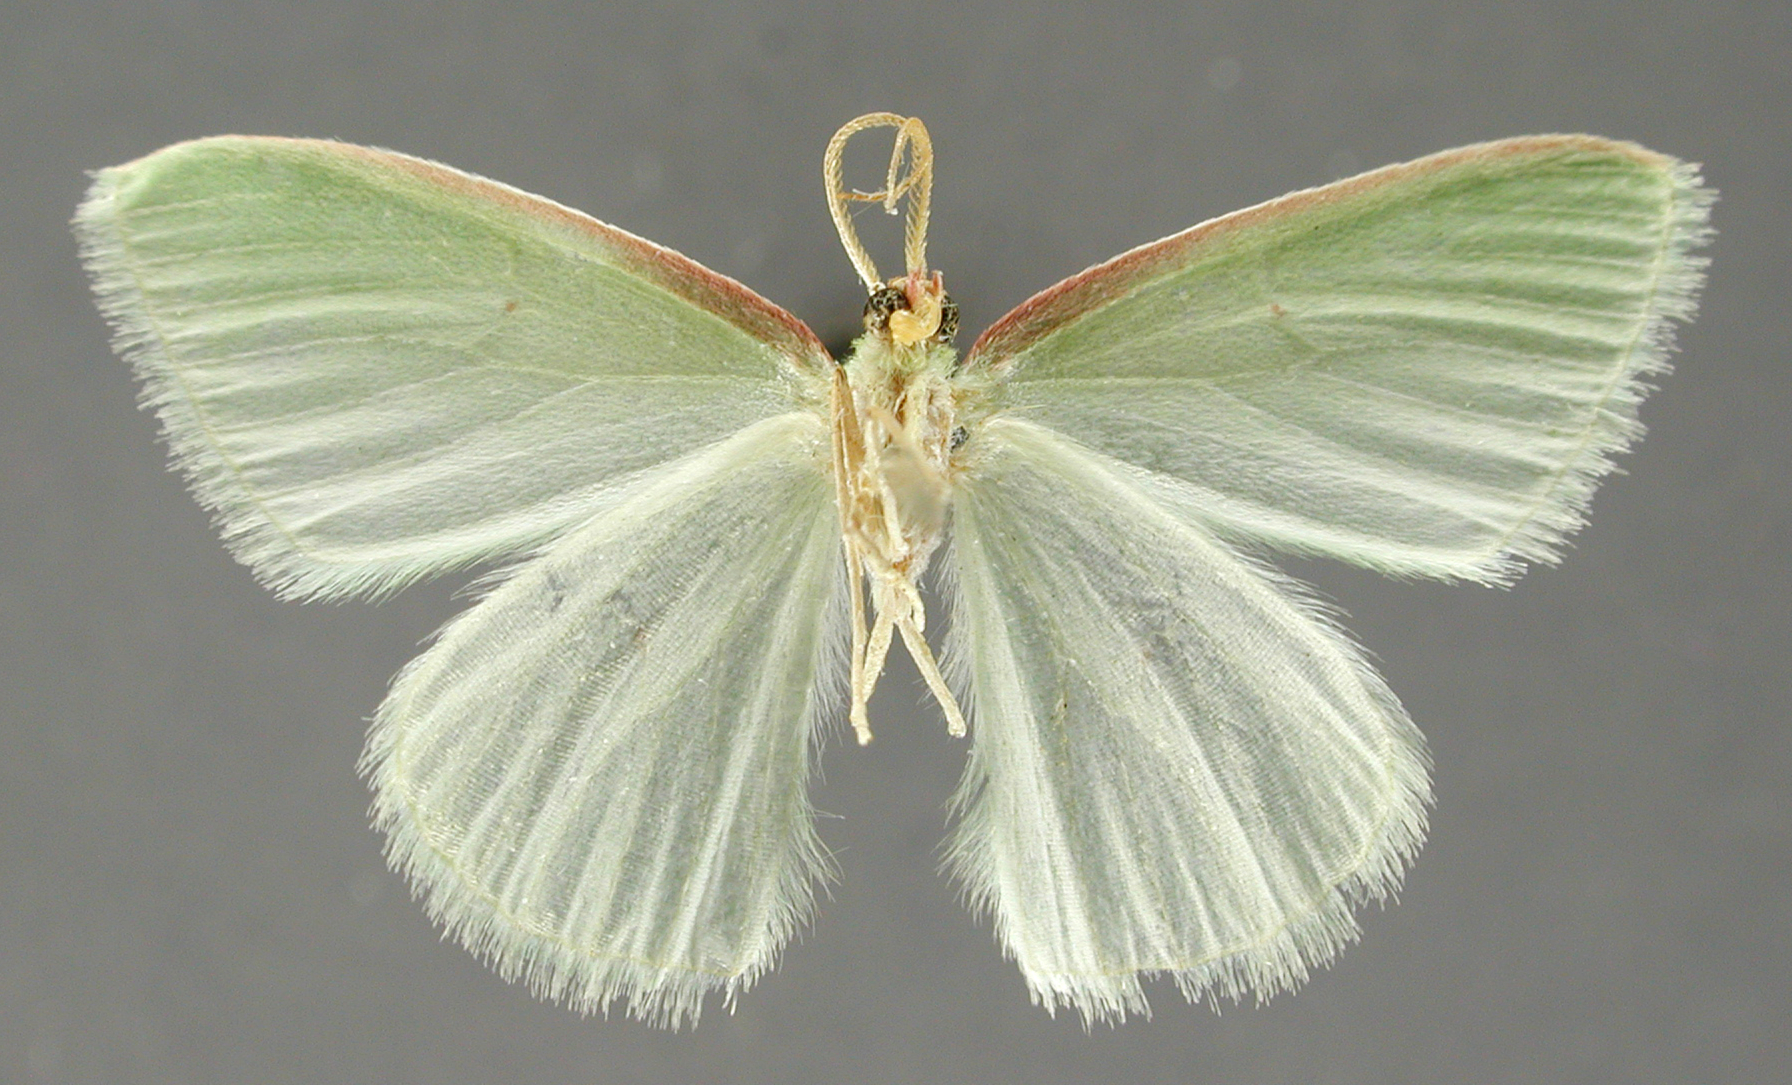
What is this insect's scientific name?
Geometra licada
